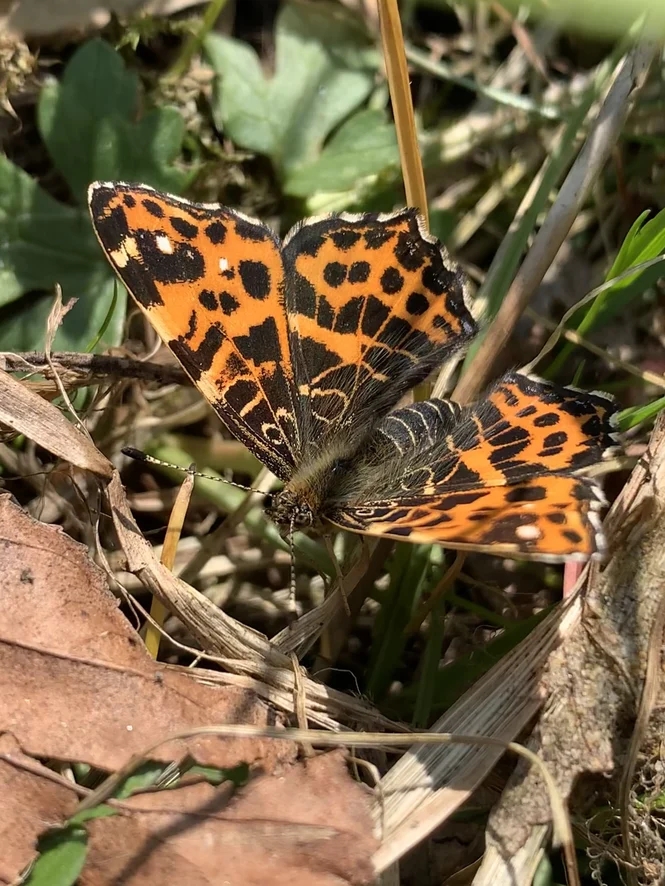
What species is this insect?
Araschnia levana
